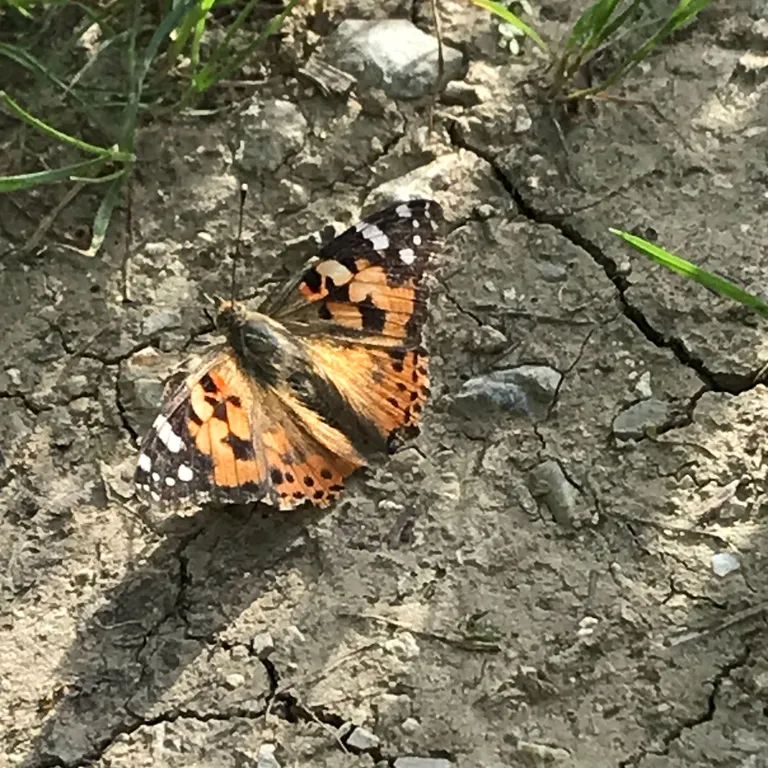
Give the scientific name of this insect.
Vanessa cardui
